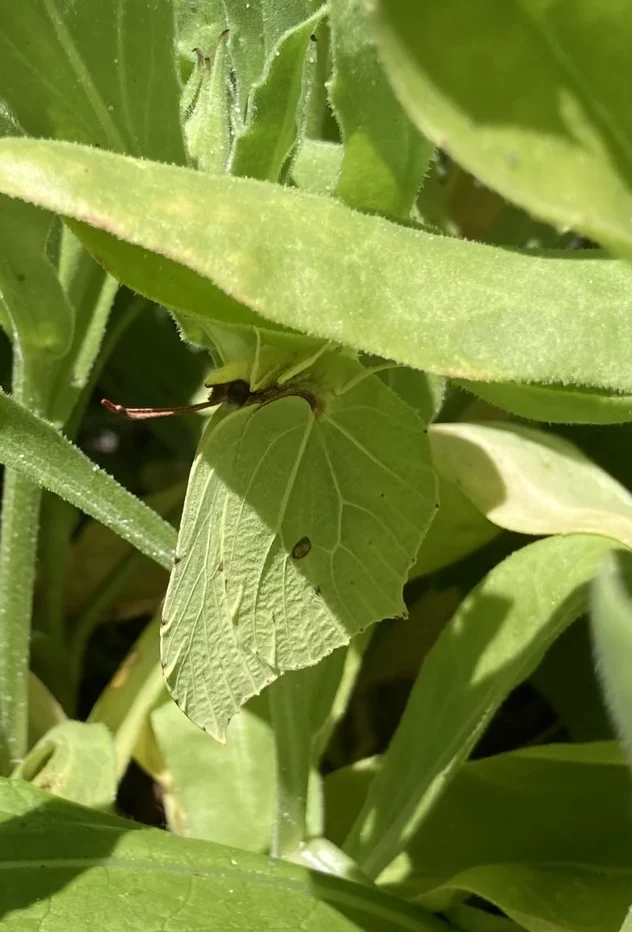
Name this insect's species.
Gonepteryx rhamni
